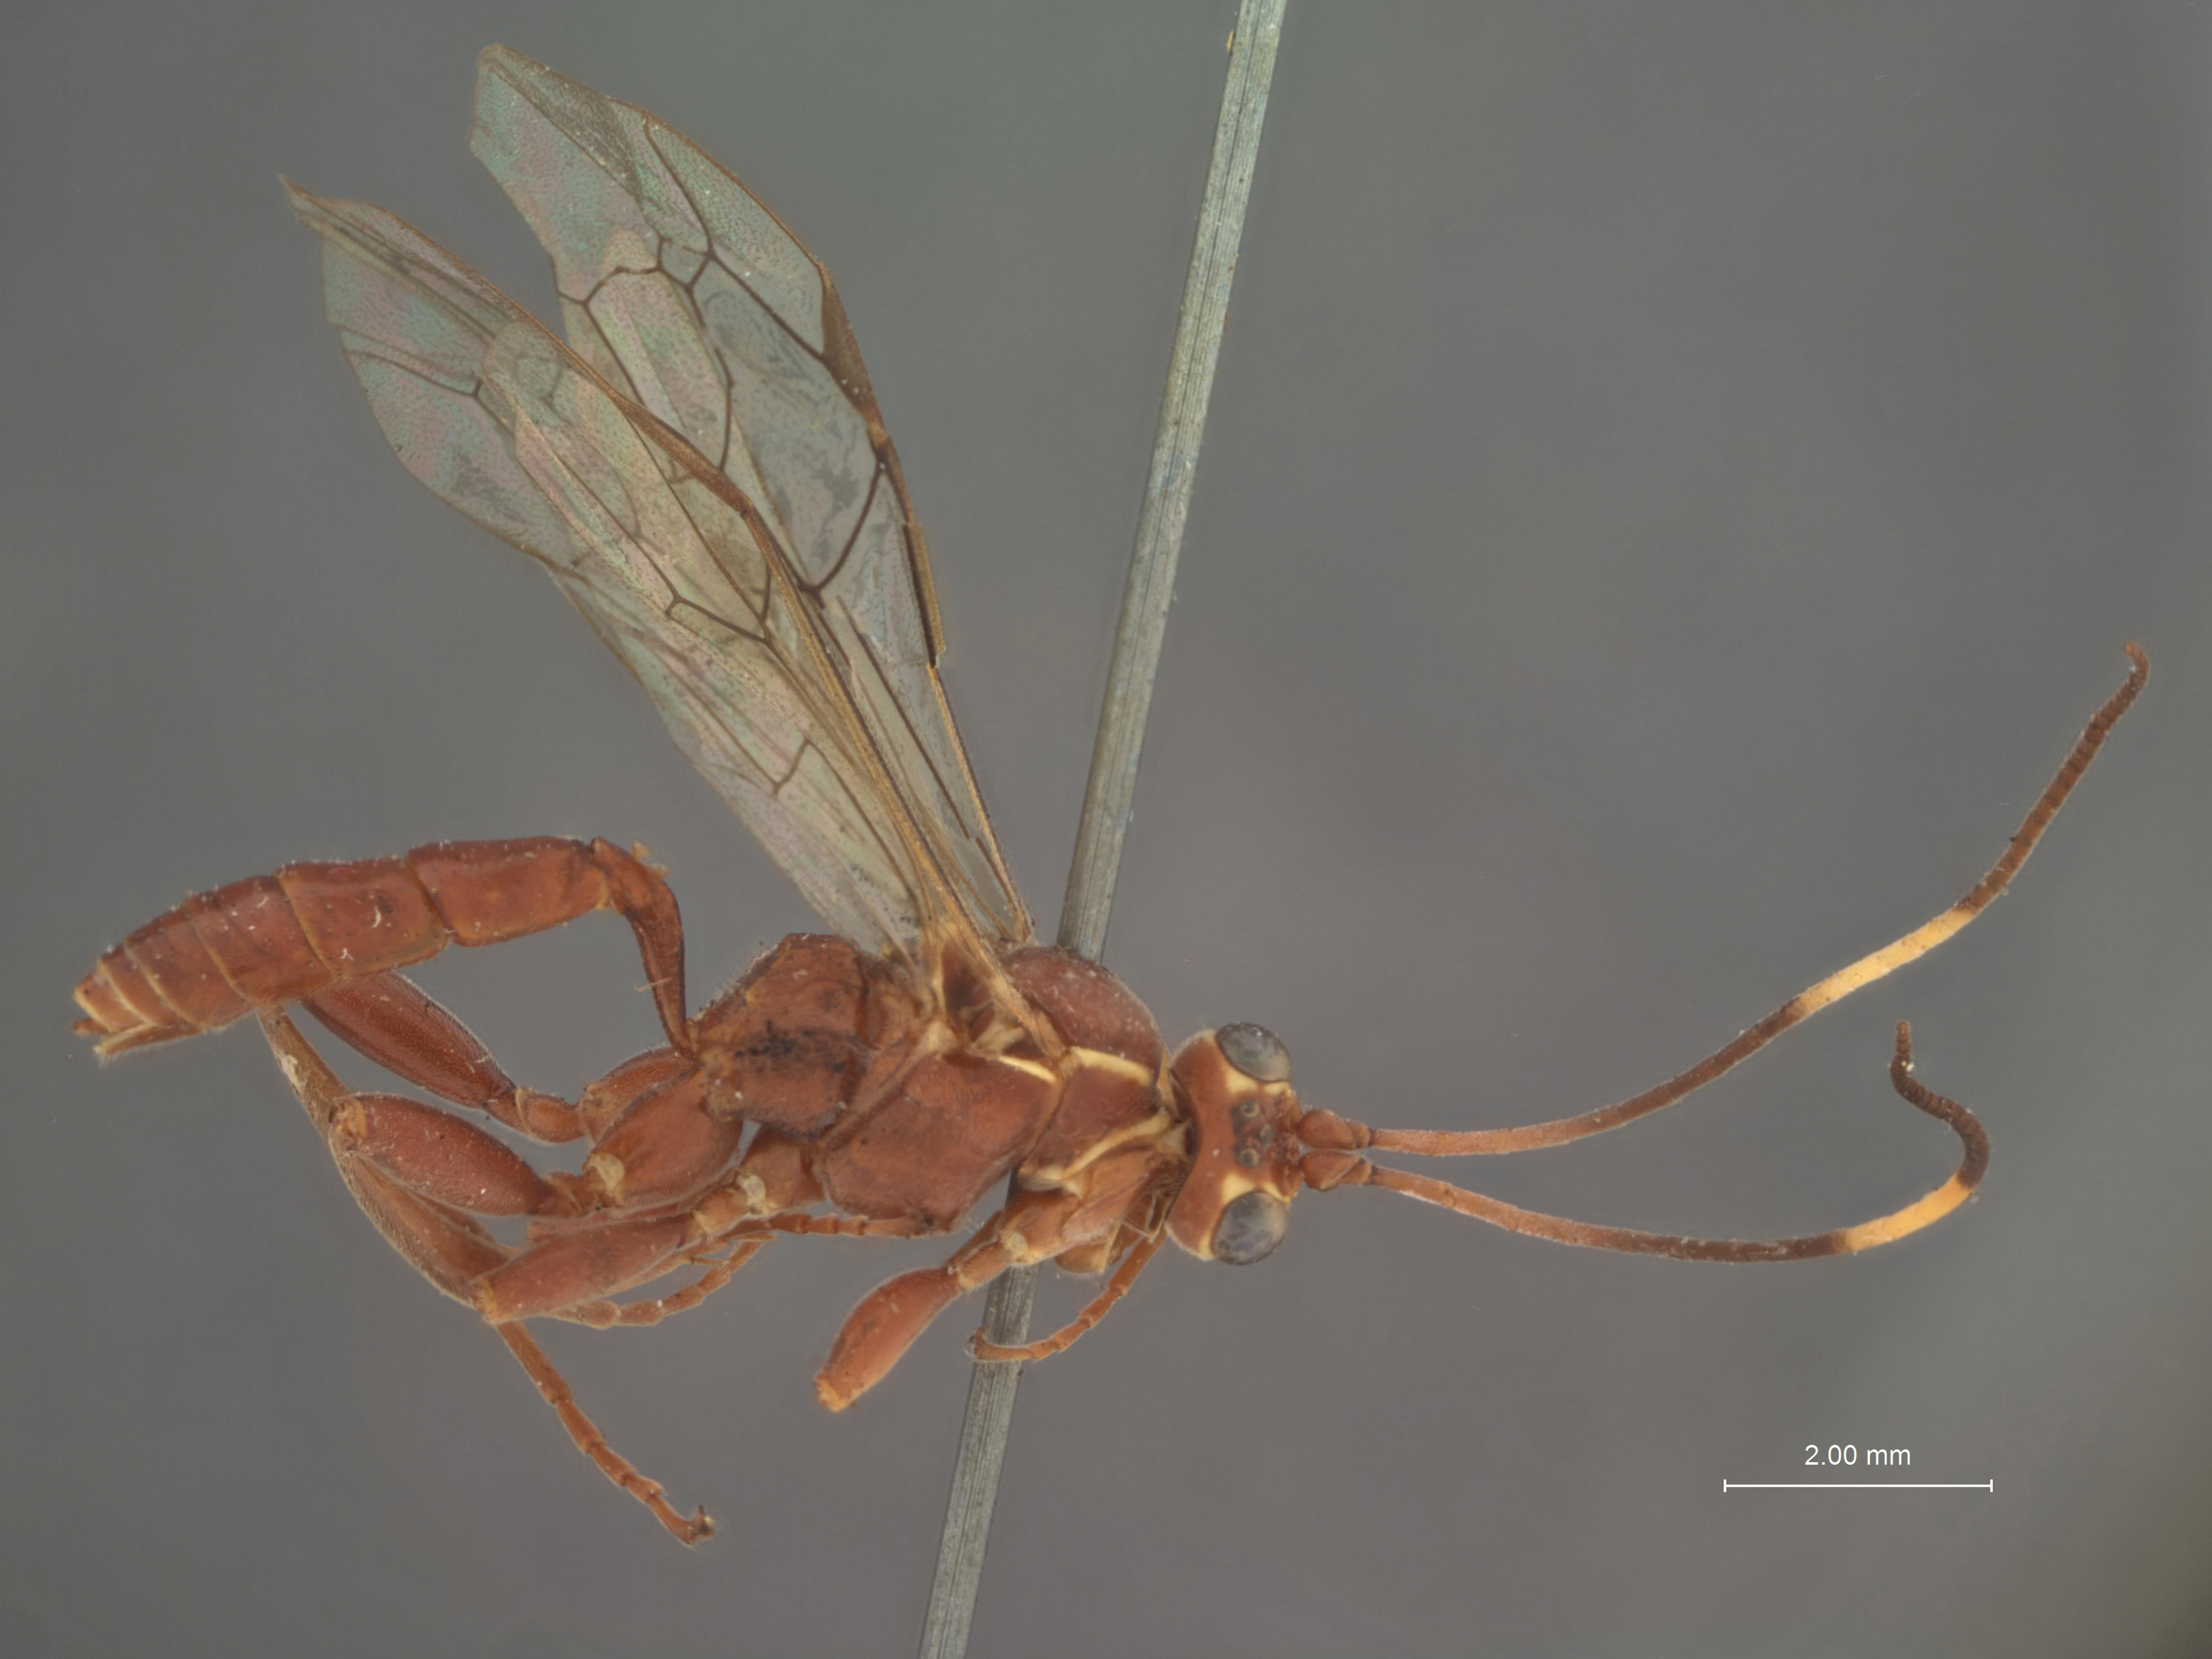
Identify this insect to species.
Platylabus pulcher
